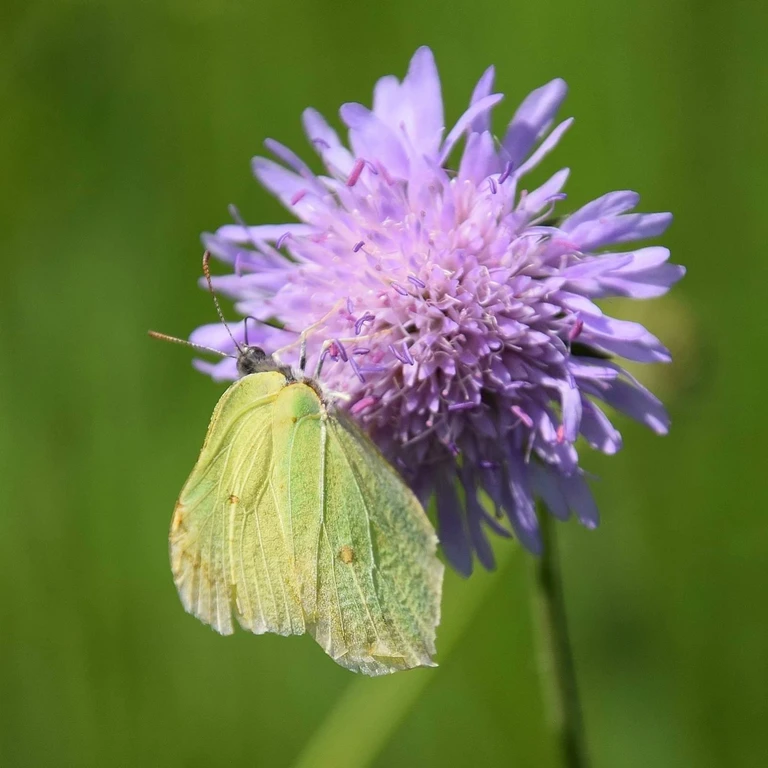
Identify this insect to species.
Gonepteryx rhamni
